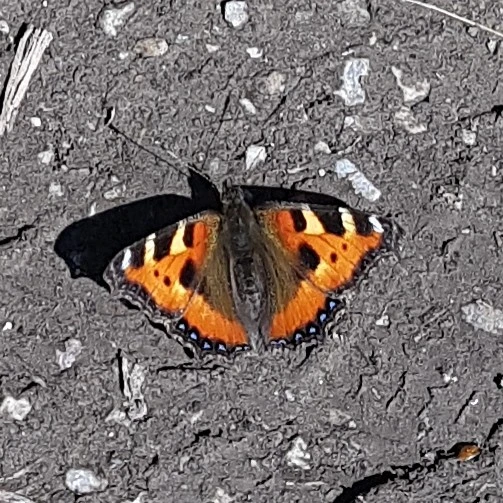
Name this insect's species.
Aglais urticae
